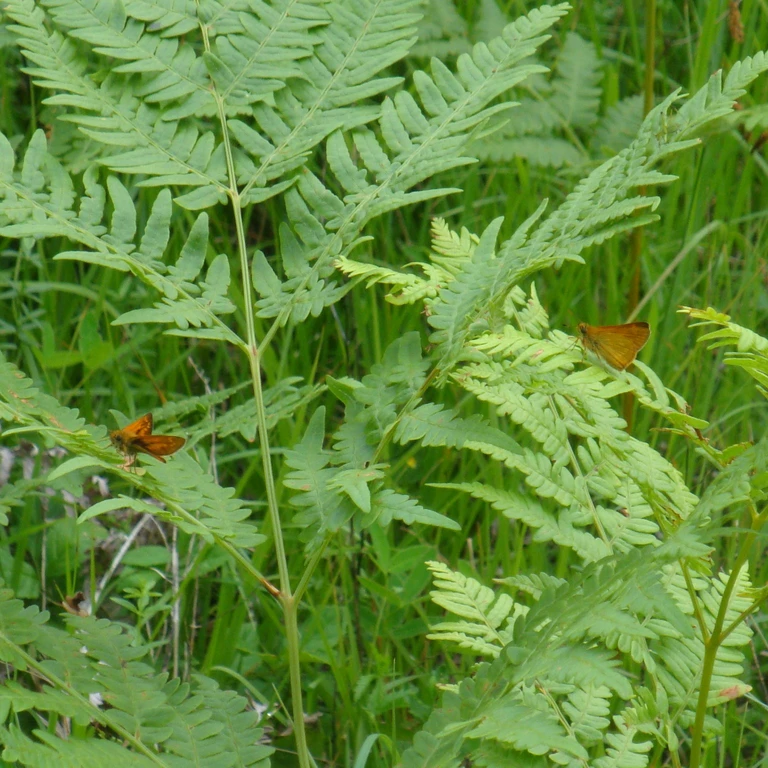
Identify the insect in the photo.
Ochlodes sylvanus (also Ochlodes venata)
